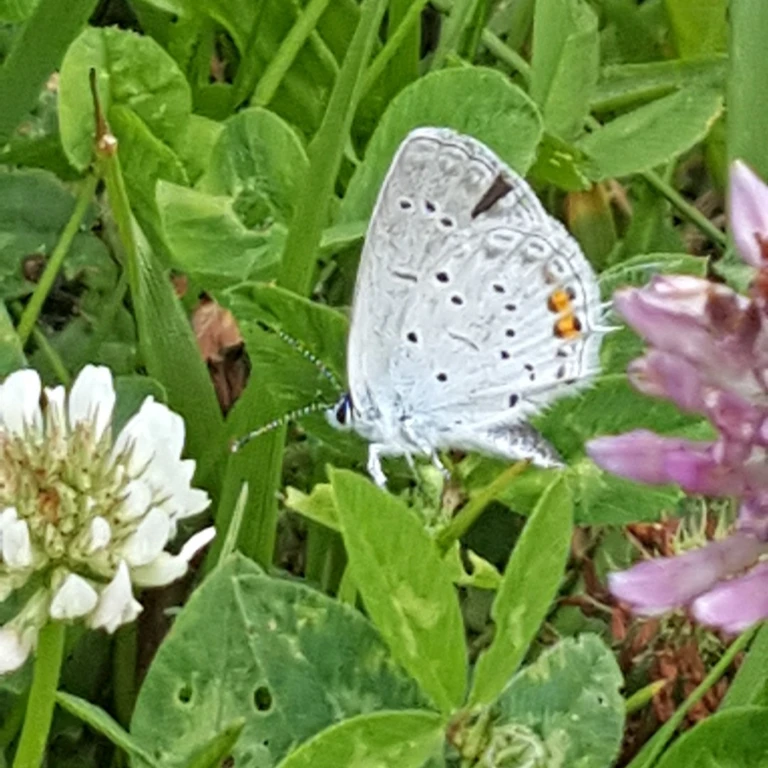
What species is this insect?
Cupido argiades (also Elkalyce argiades)
